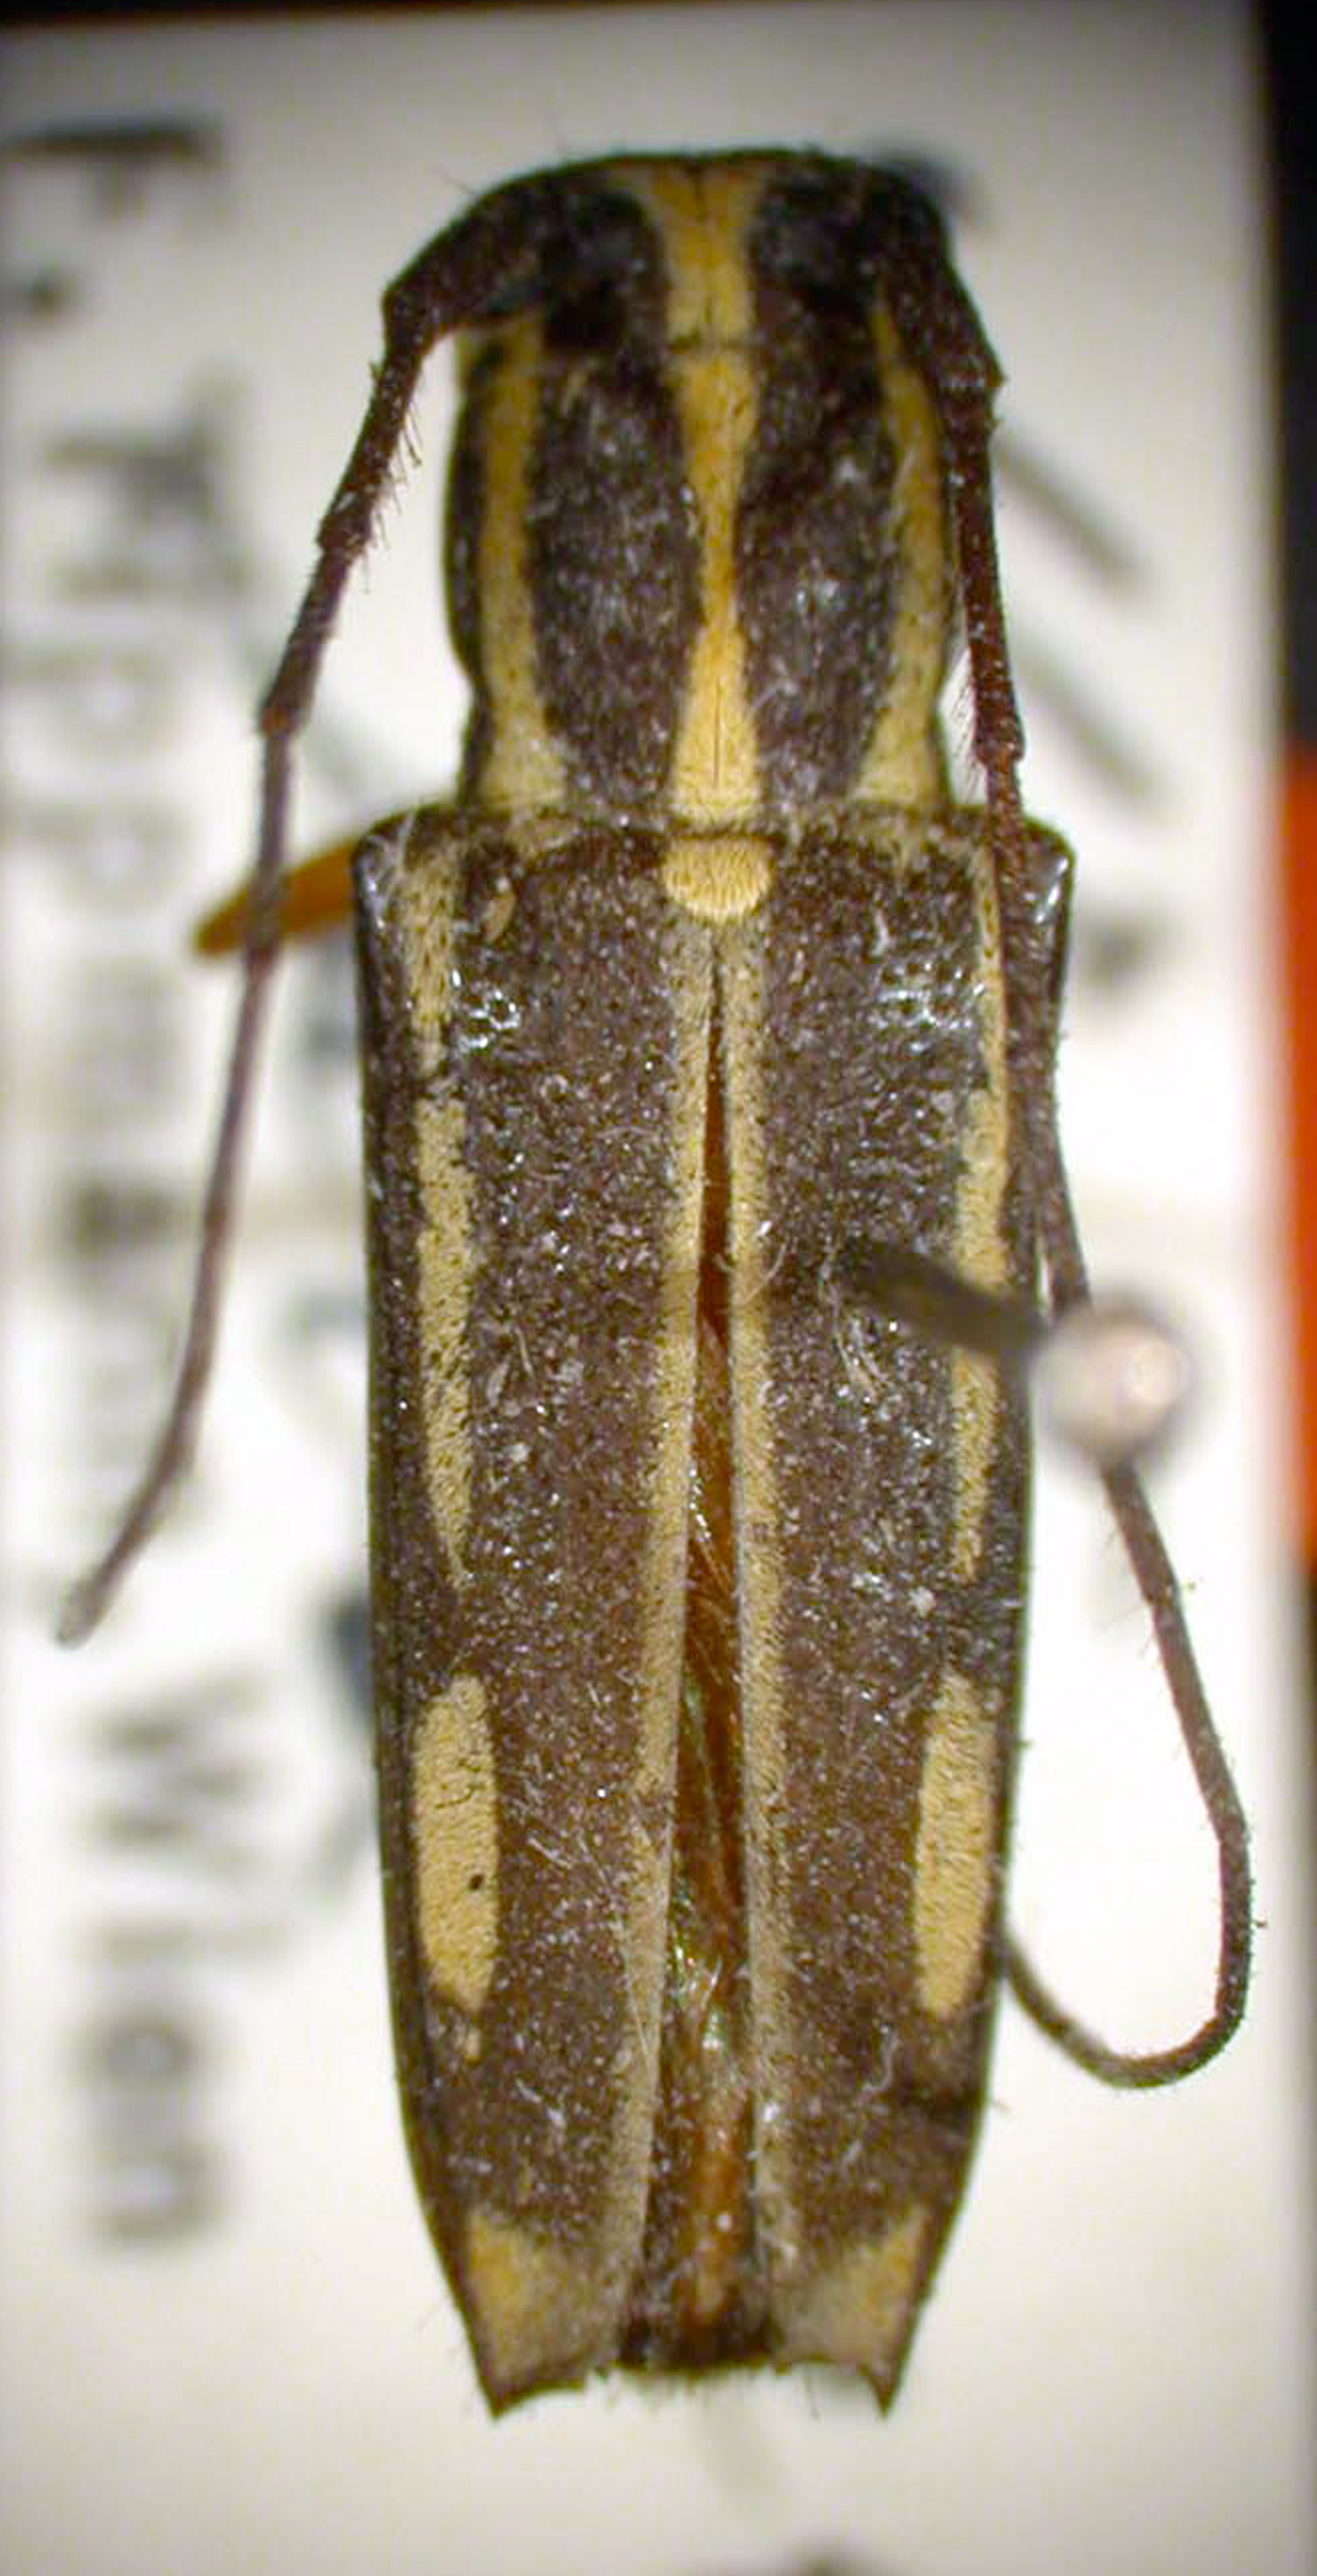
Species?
Glenea humerointerrupta
